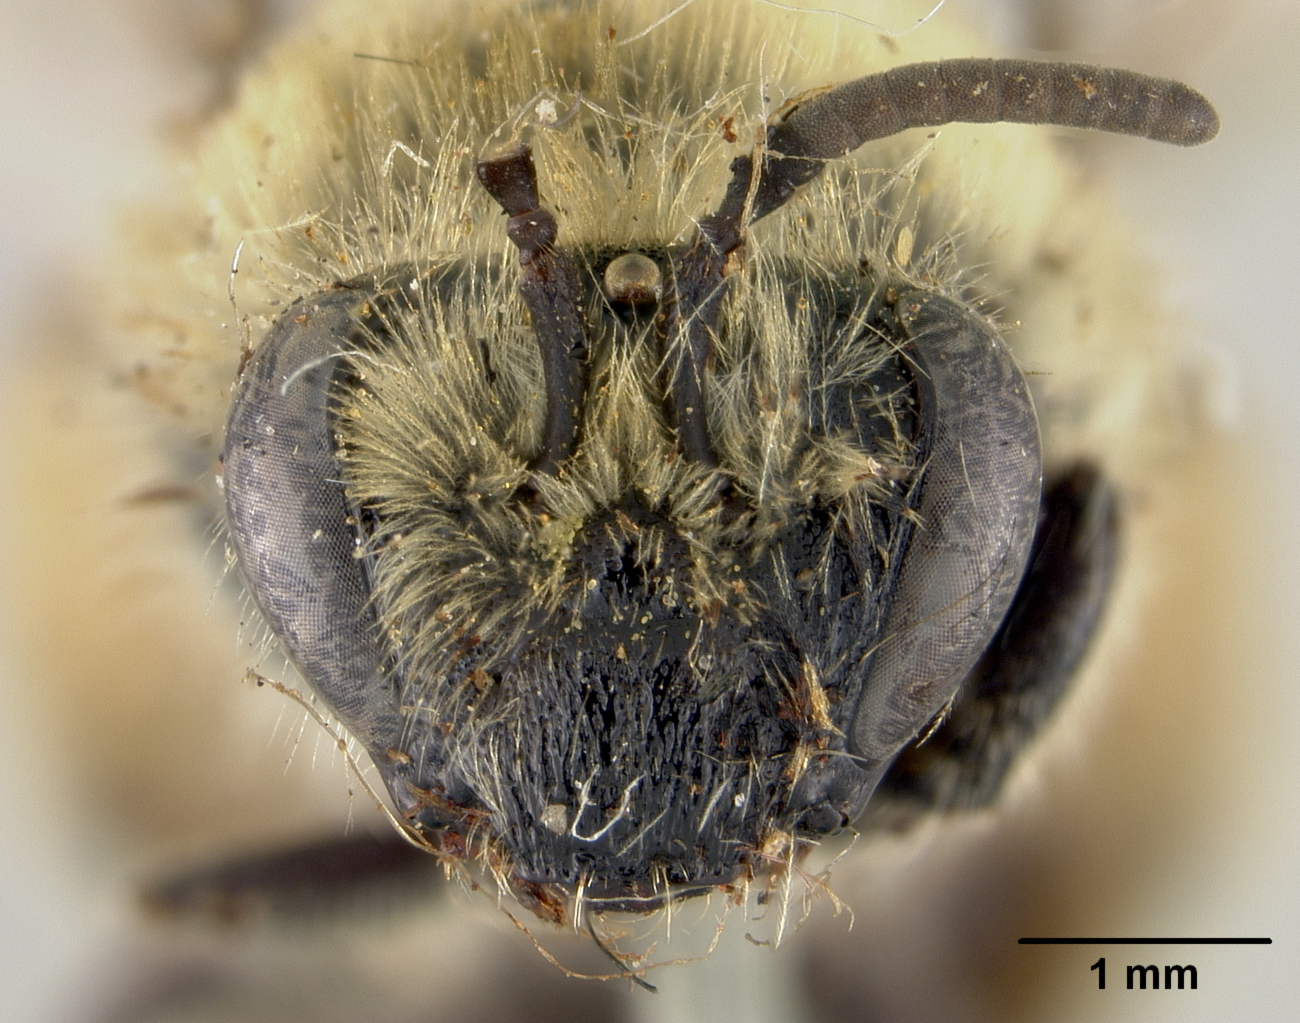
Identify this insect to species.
Colletes kincaidii
